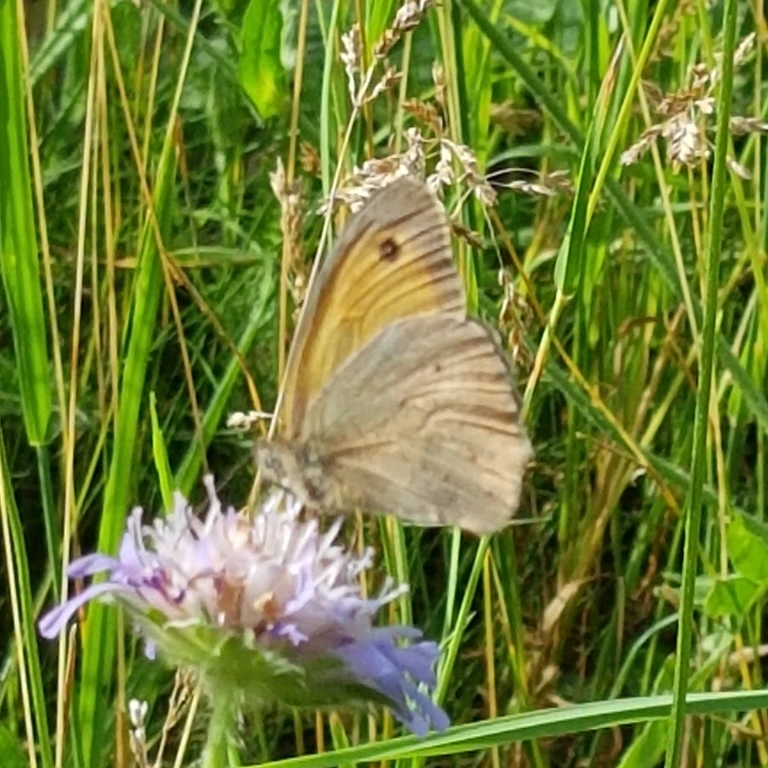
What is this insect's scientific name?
Maniola jurtina
